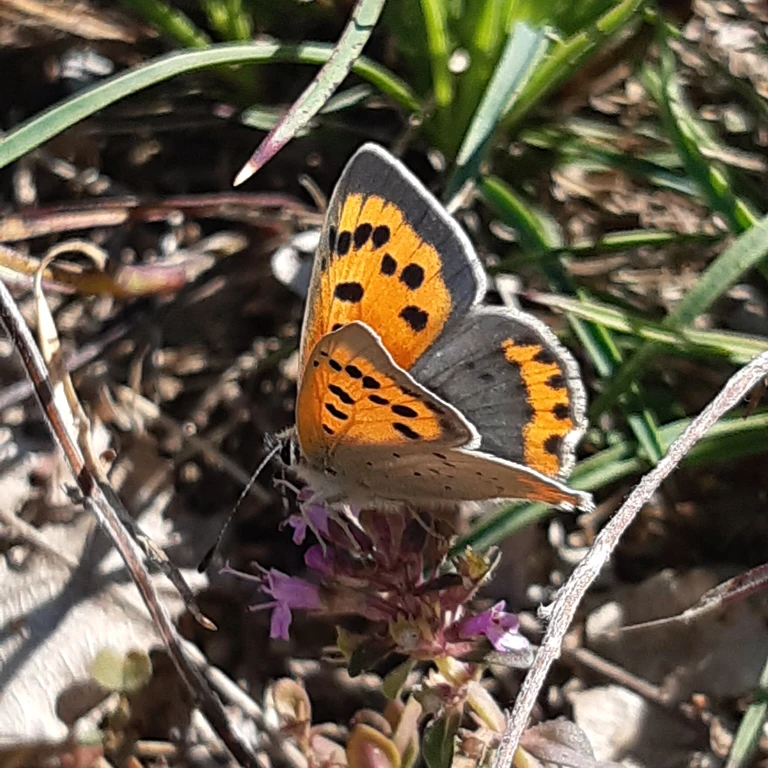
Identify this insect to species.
Lycaena phlaeas
